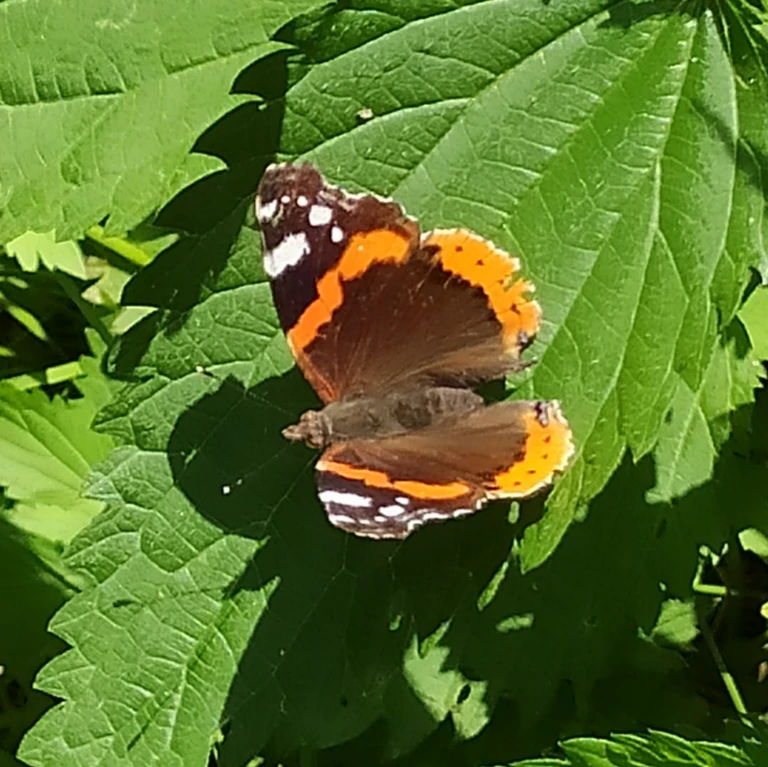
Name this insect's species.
Vanessa atalanta
